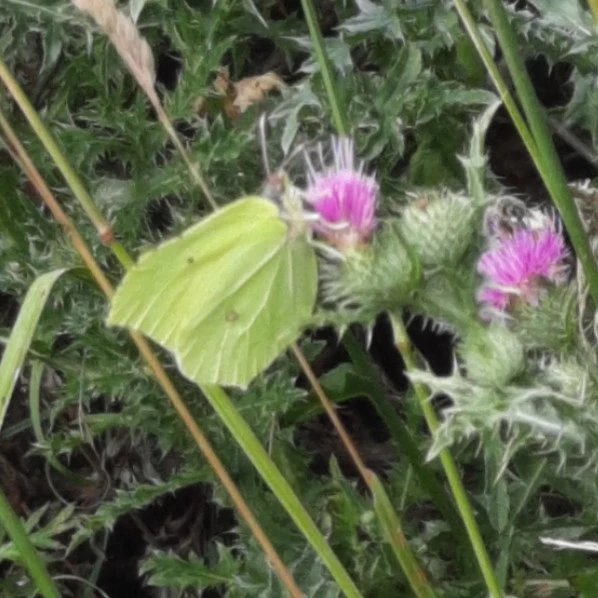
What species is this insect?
Gonepteryx rhamni
